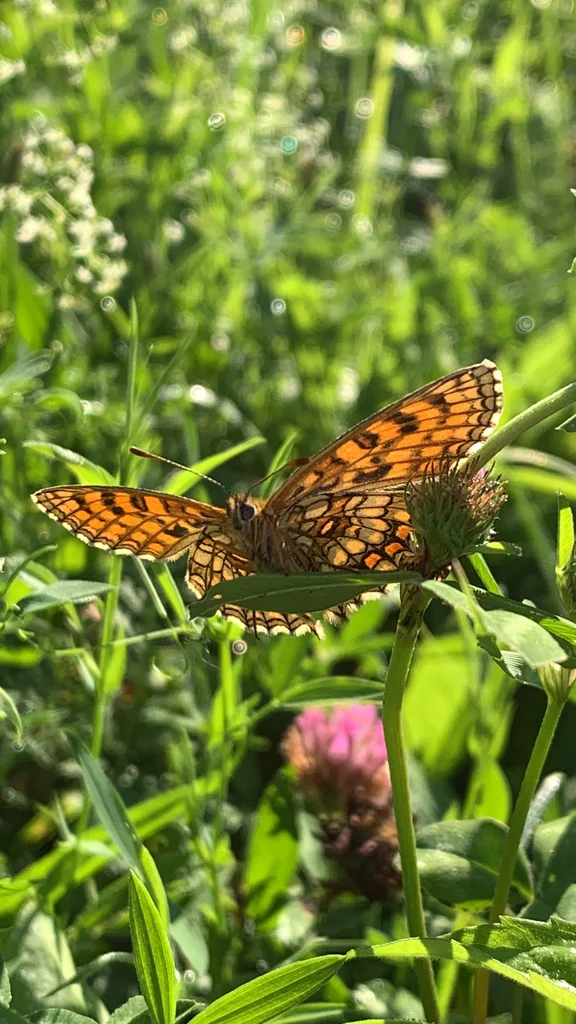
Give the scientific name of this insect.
Melitaea athalia
